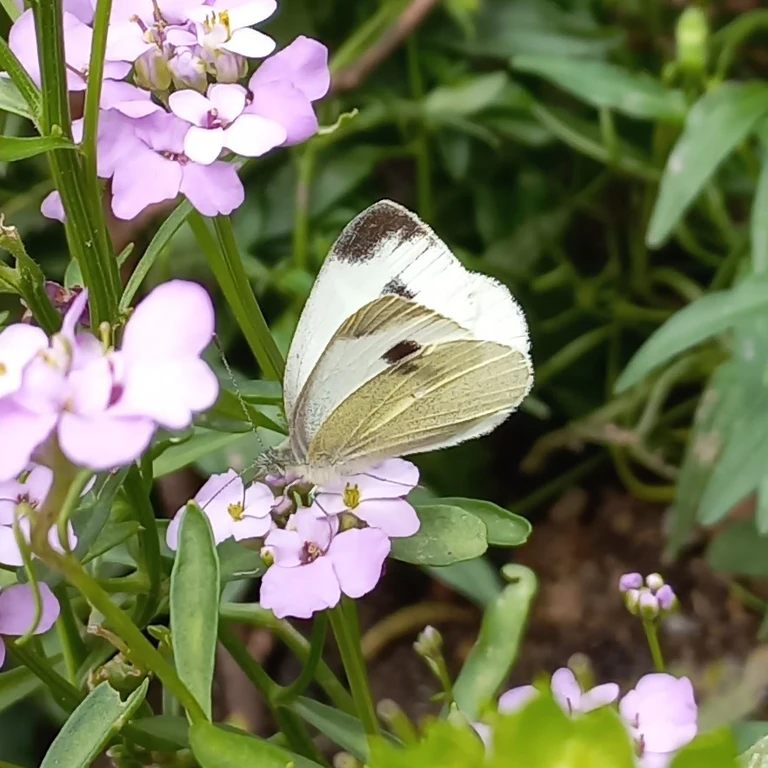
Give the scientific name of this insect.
Pieris mannii
